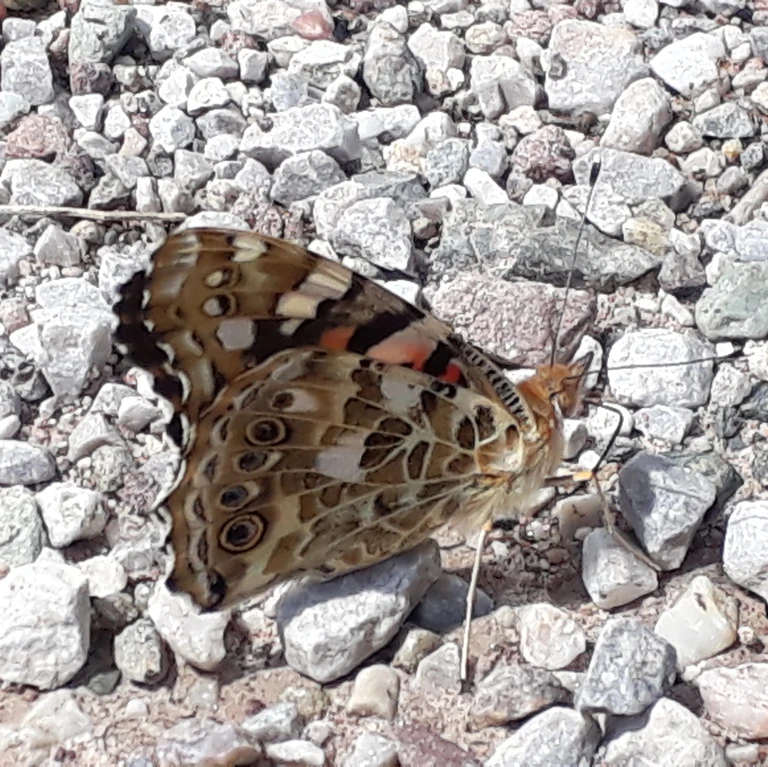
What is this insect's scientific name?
Vanessa cardui
